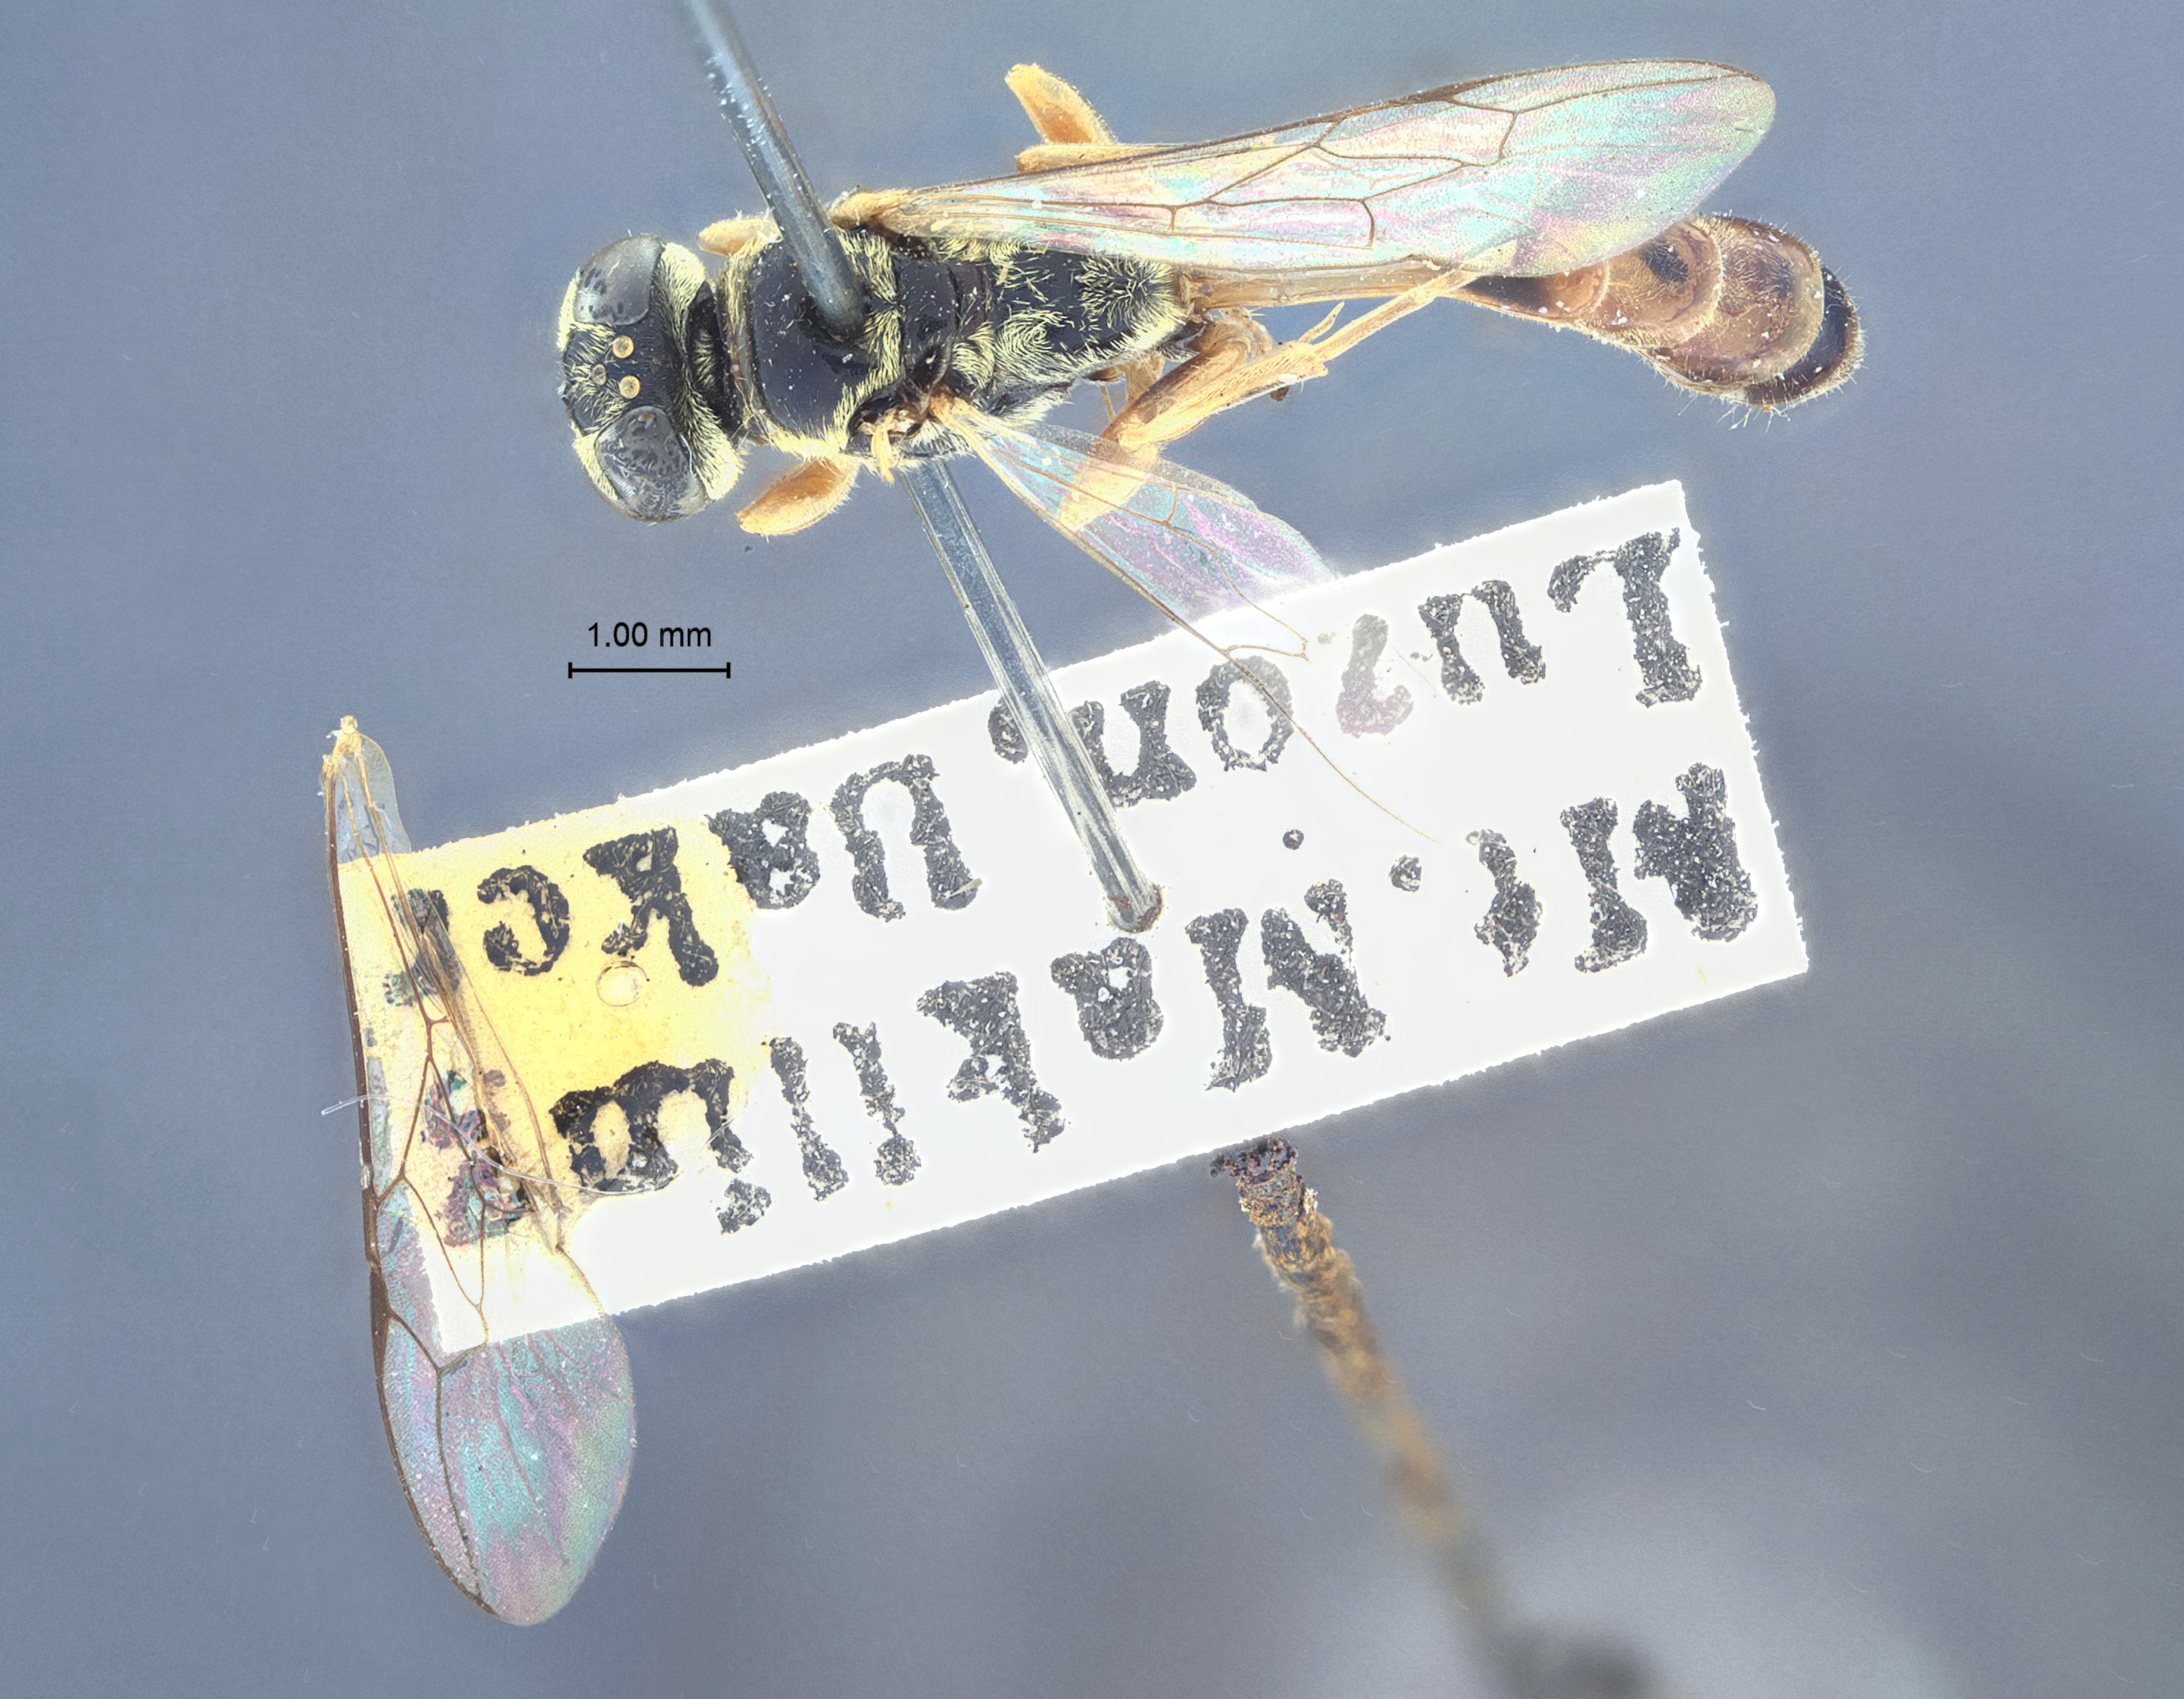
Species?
Trypoxylon williamsi
